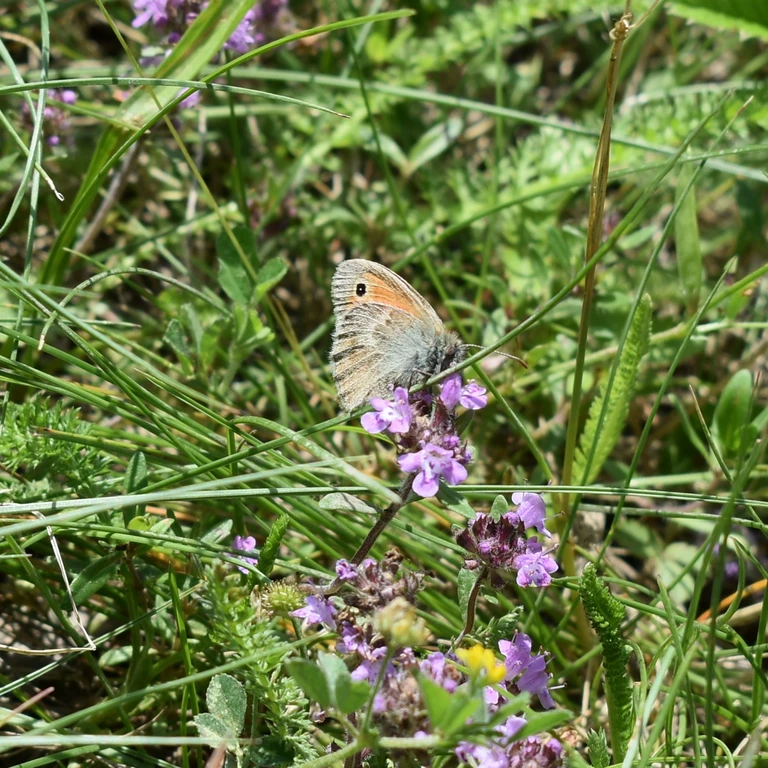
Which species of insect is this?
Coenonympha pamphilus
